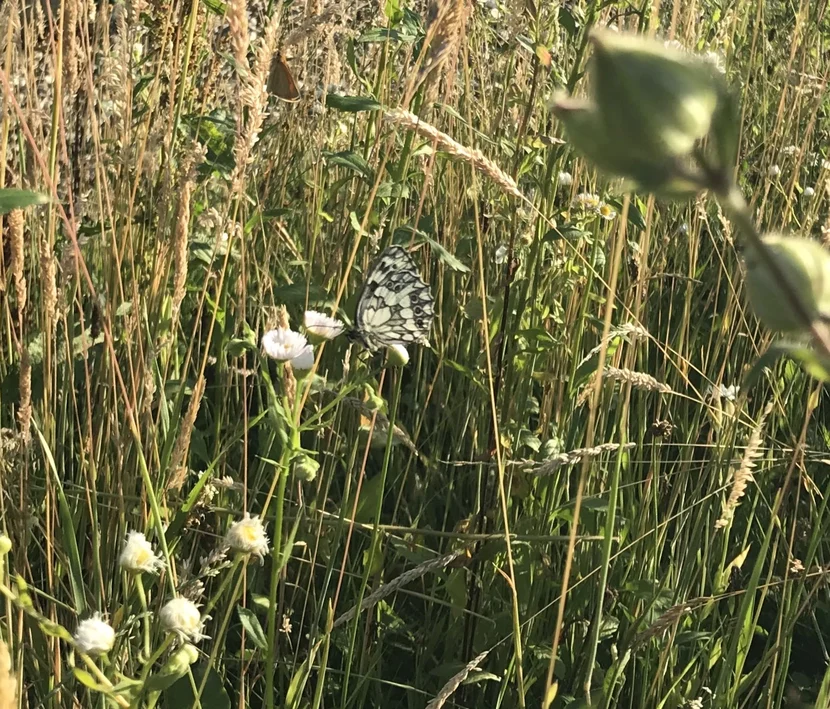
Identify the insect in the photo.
Melanargia galathea
